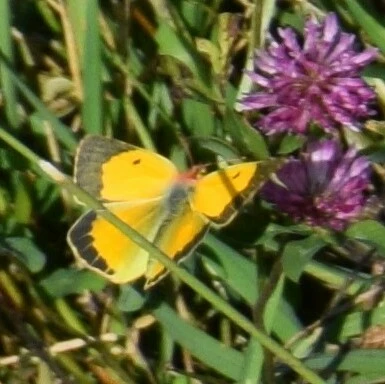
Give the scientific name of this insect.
Colias croceus
